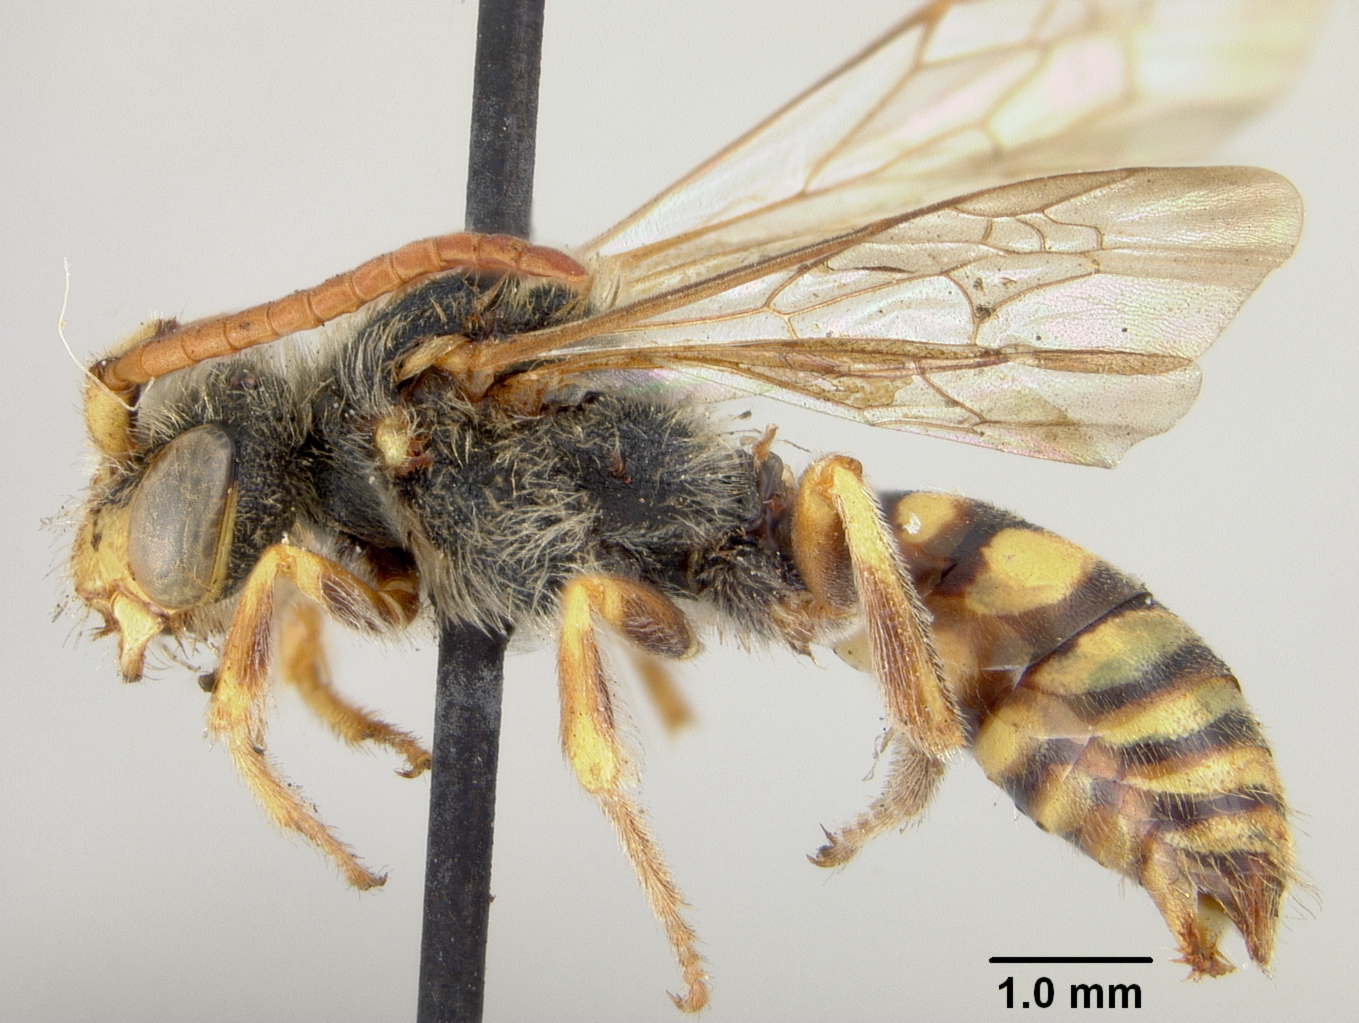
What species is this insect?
Nomada autumnalis
